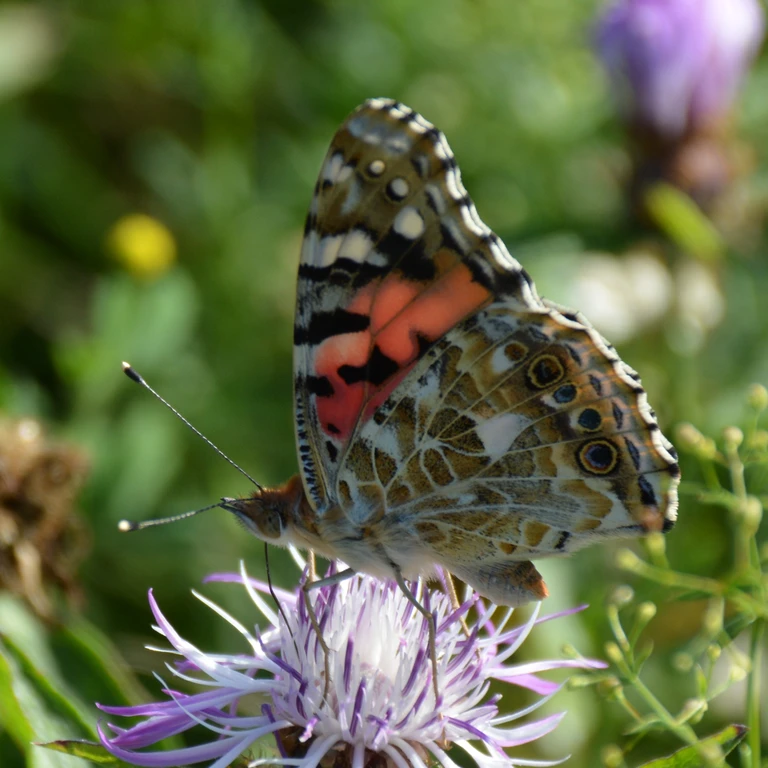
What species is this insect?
Vanessa cardui
